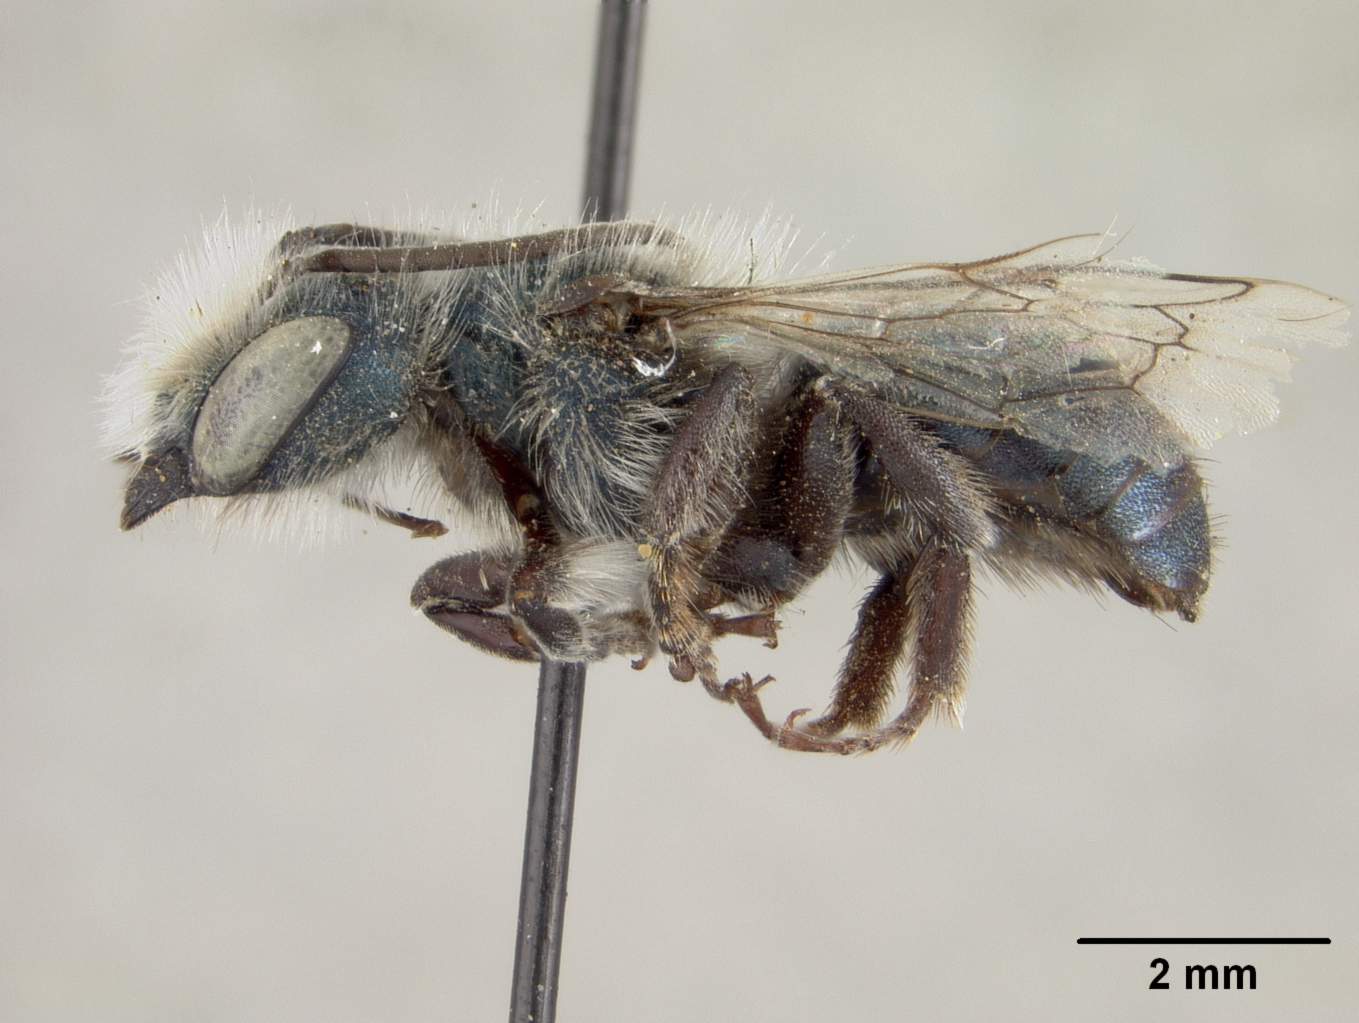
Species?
Osmia raritatis
